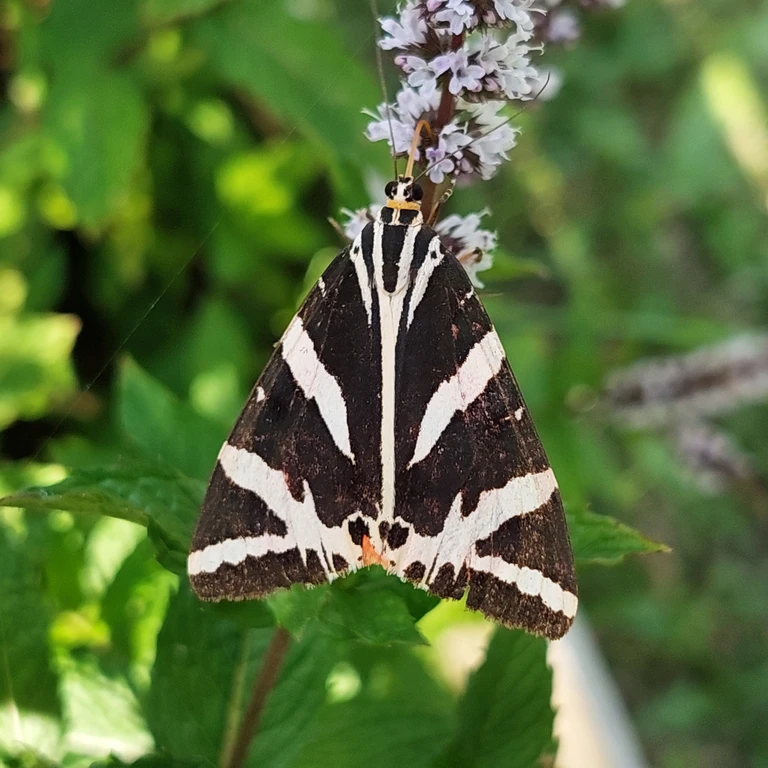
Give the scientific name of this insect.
Euplagia quadripunctaria
